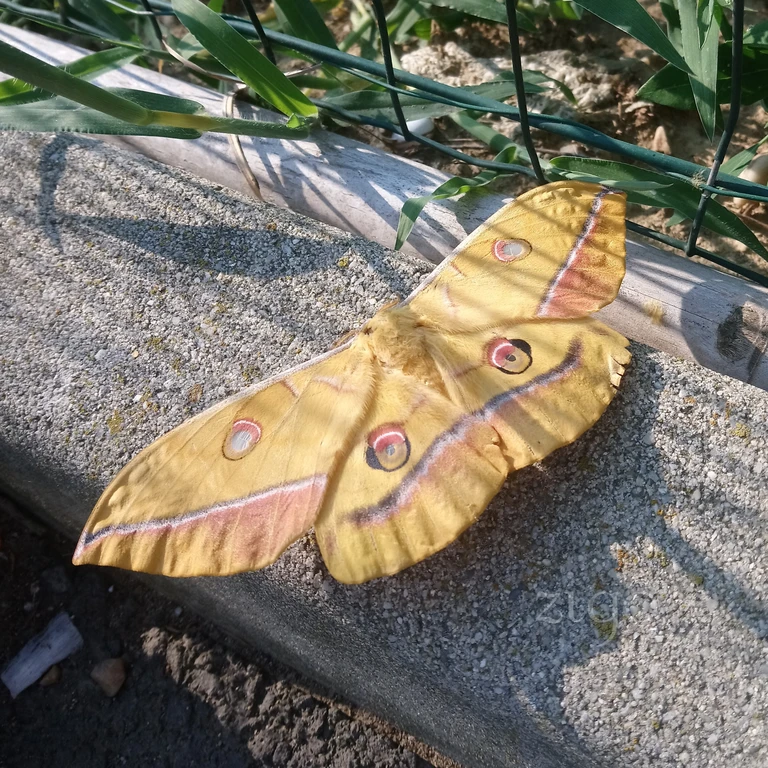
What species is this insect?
Antheraea yamamai
